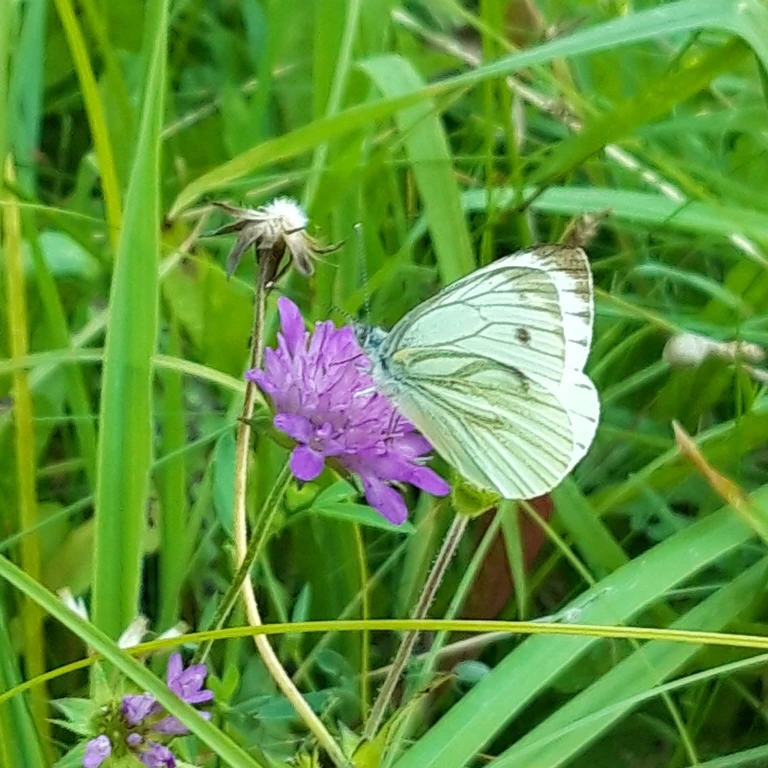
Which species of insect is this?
Pieris napi
